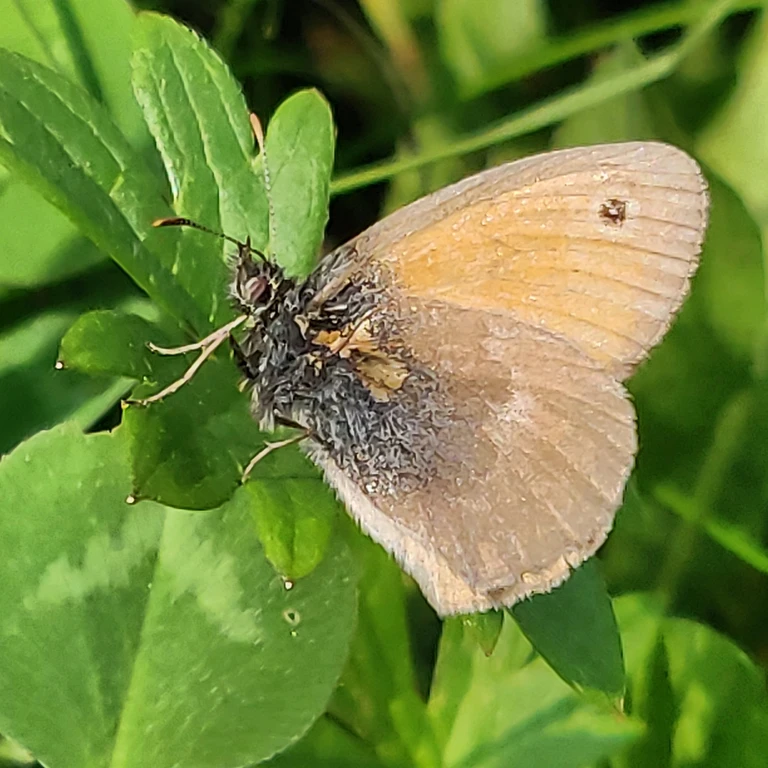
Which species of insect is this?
Coenonympha pamphilus
